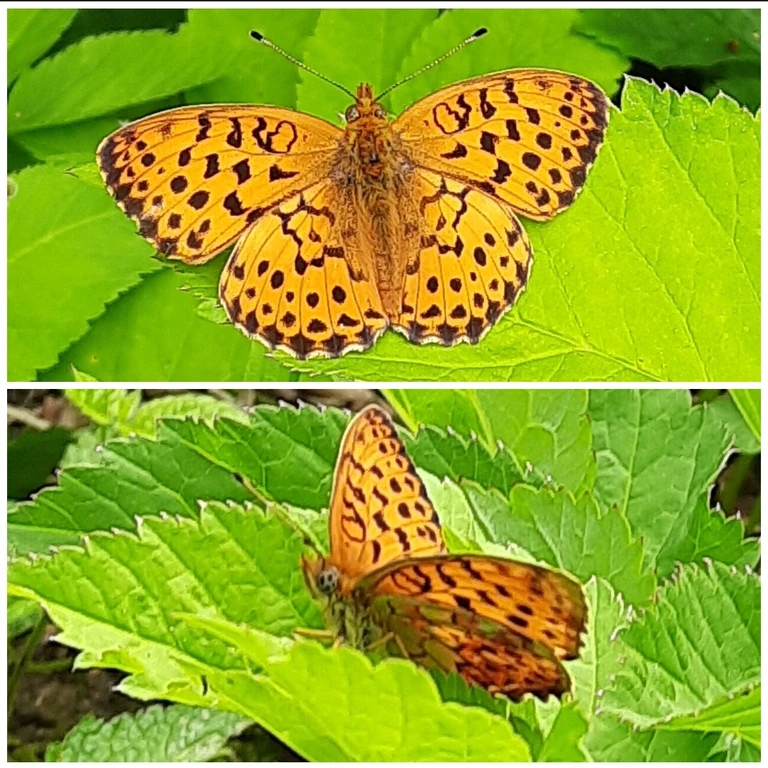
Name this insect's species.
Brenthis daphne
